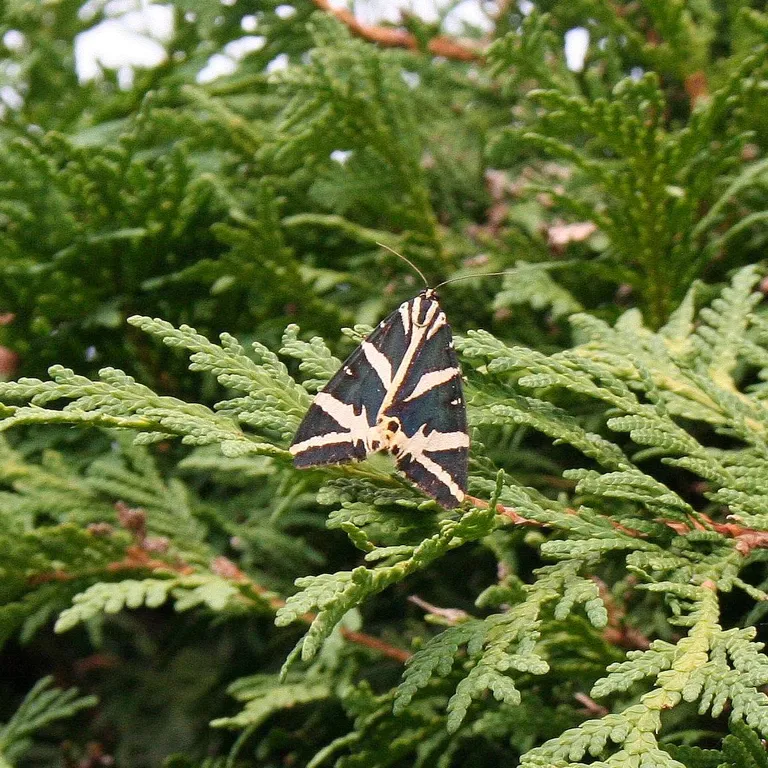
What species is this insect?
Euplagia quadripunctaria
